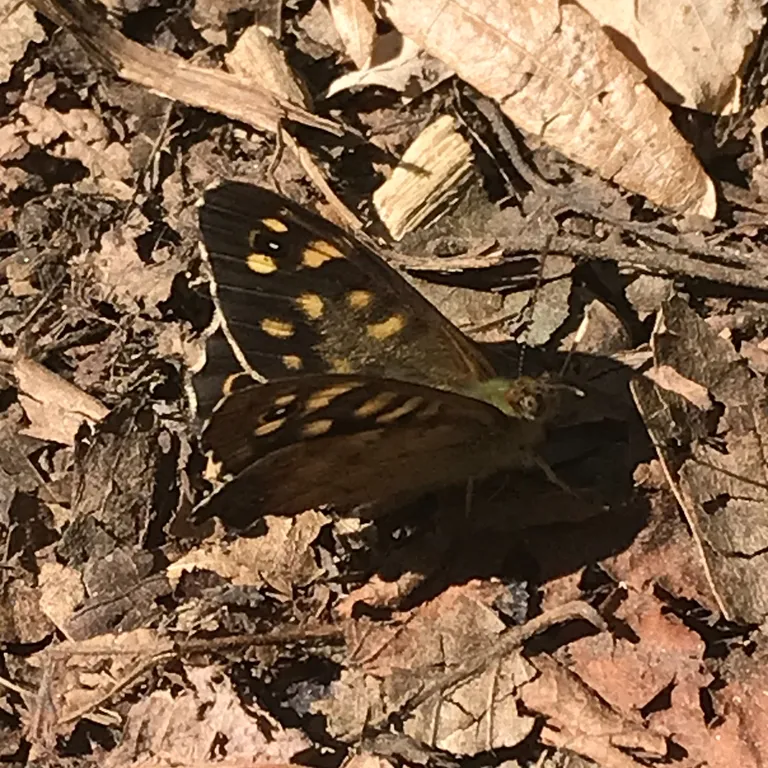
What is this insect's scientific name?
Pararge aegeria
